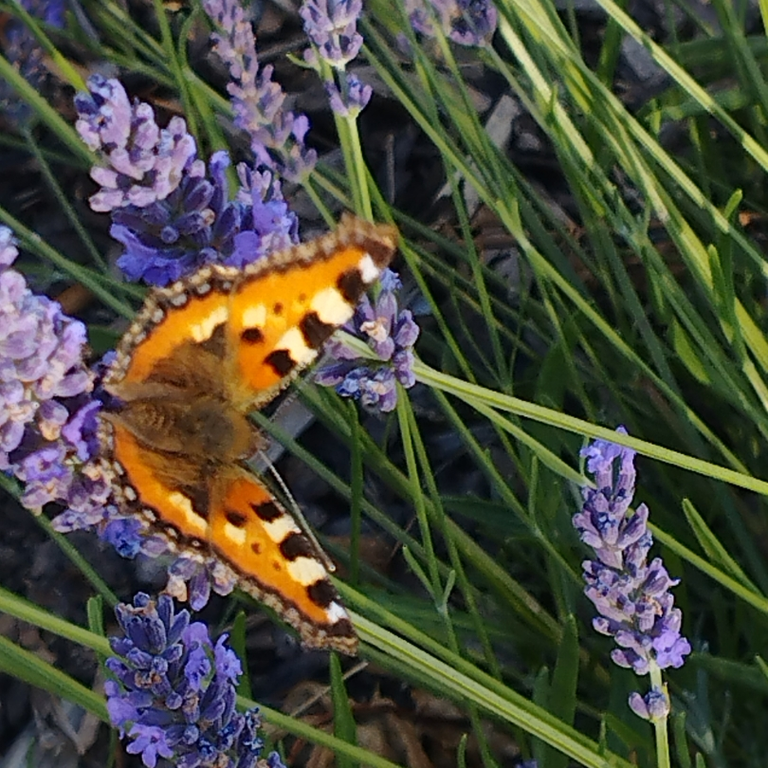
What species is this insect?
Aglais urticae
